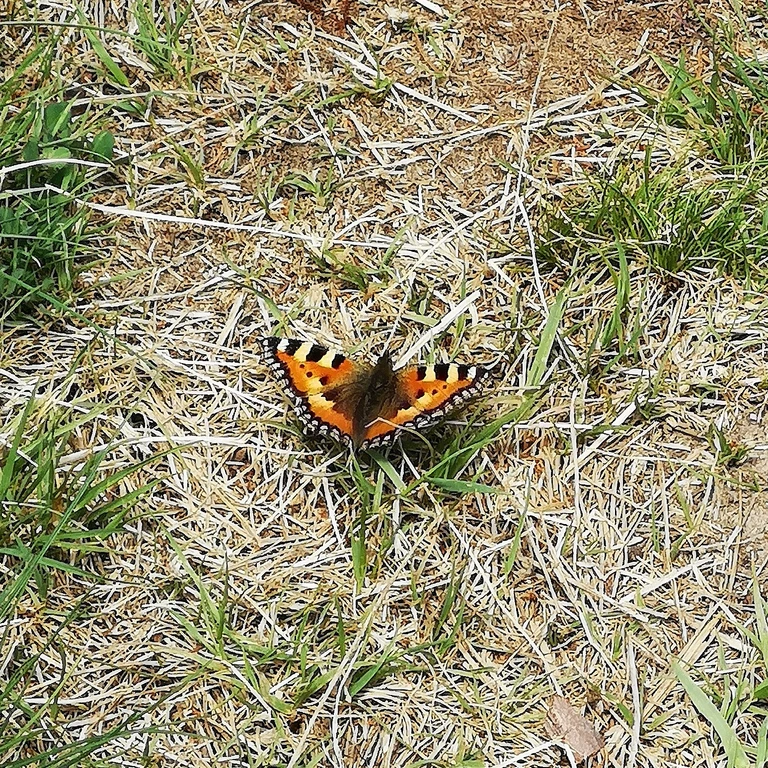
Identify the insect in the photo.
Aglais urticae
